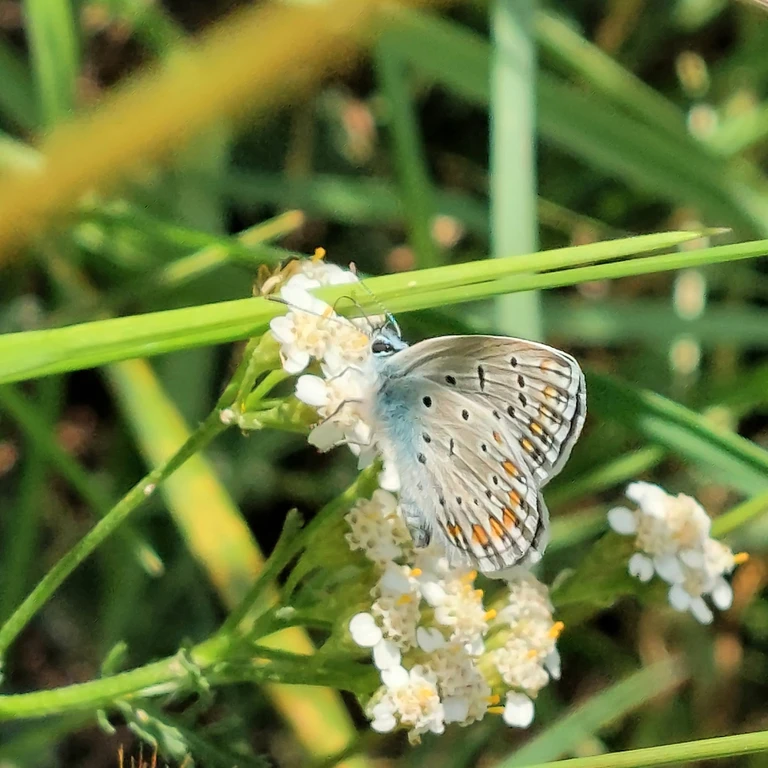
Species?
Polyommatus icarus
